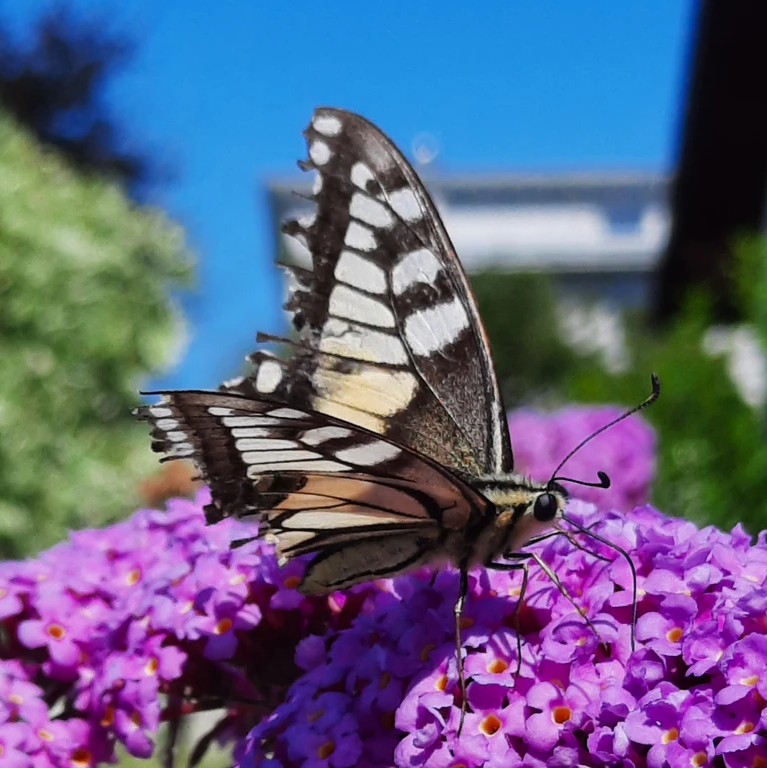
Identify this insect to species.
Papilio machaon
